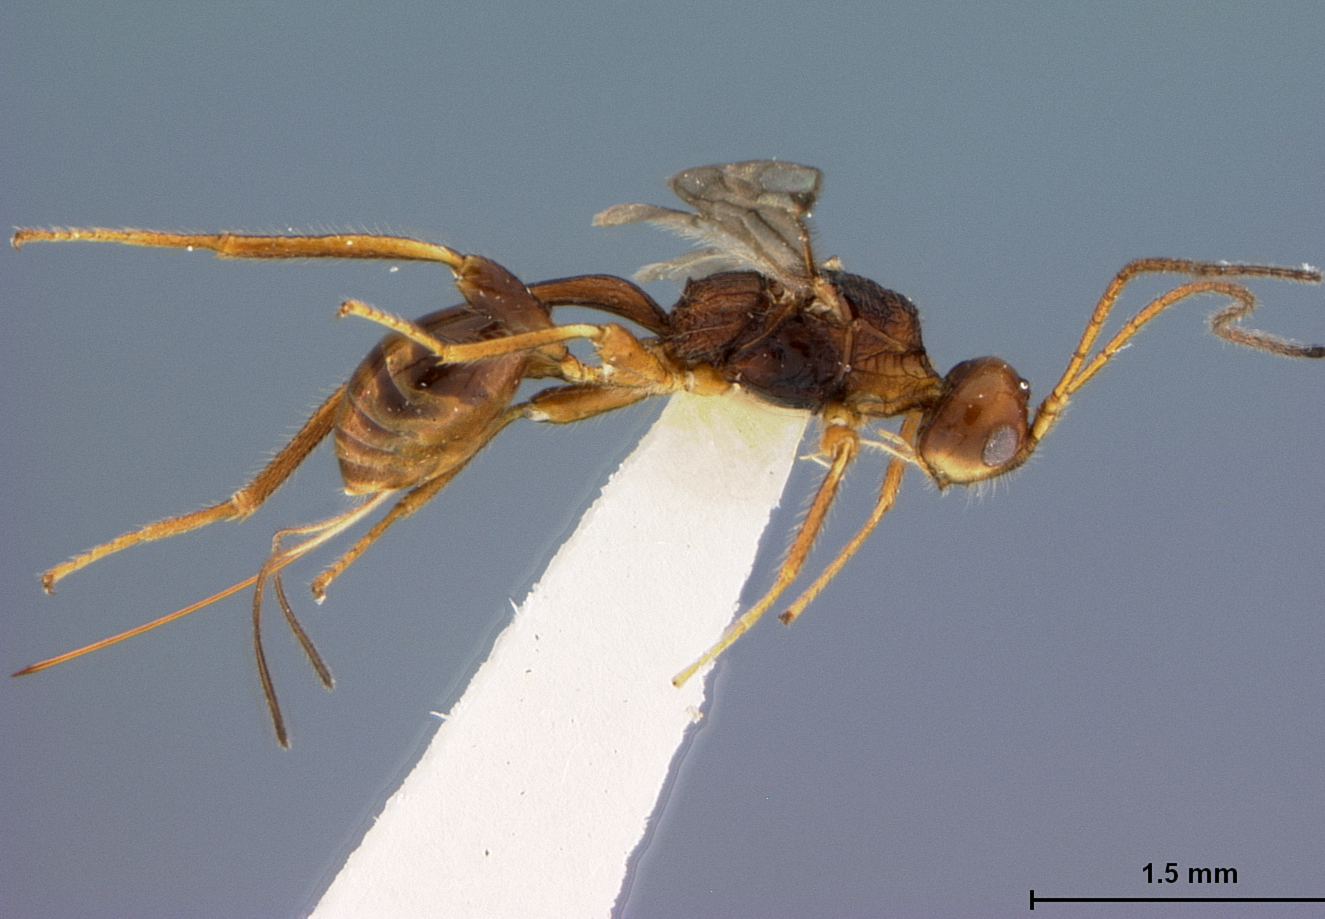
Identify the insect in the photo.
Spathius marshi
